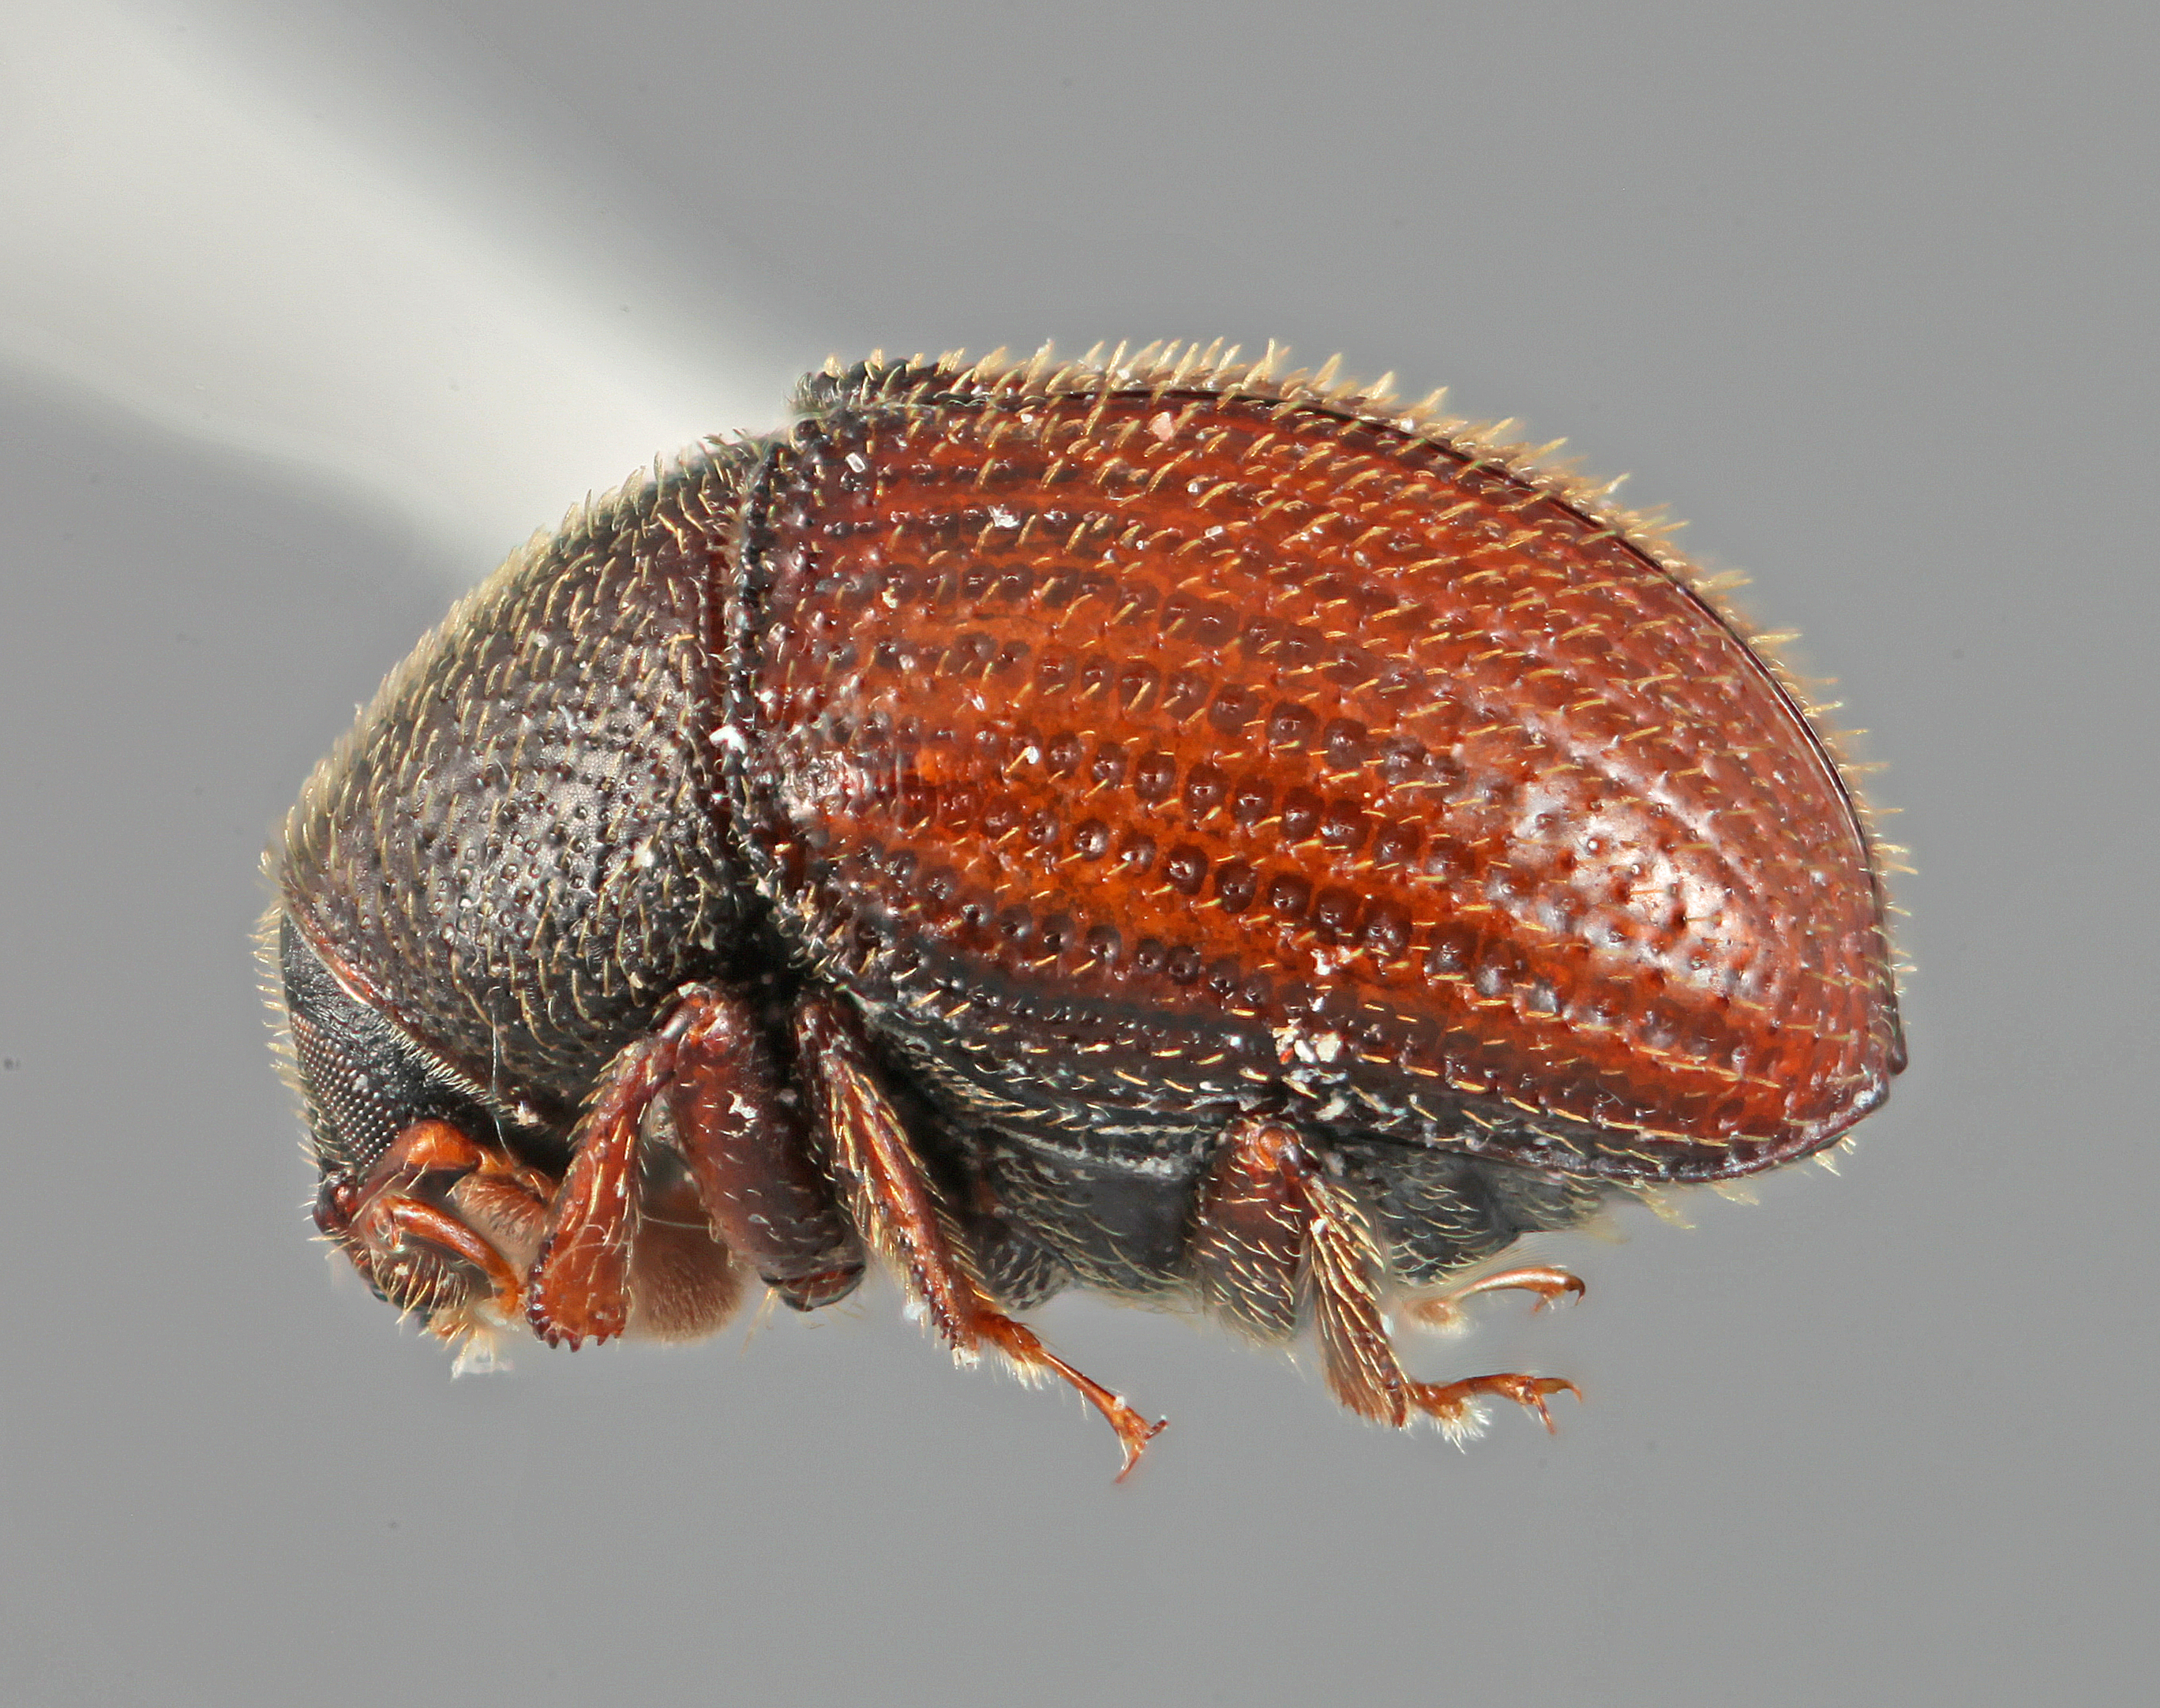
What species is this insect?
Chramesus marginatus
